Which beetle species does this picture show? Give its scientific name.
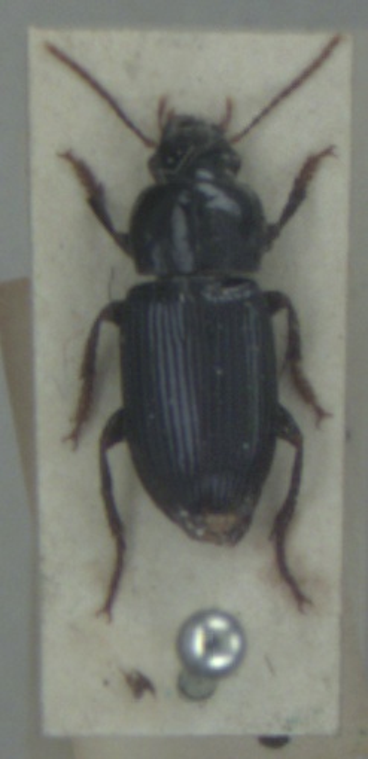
Harpalus rufipalpis
